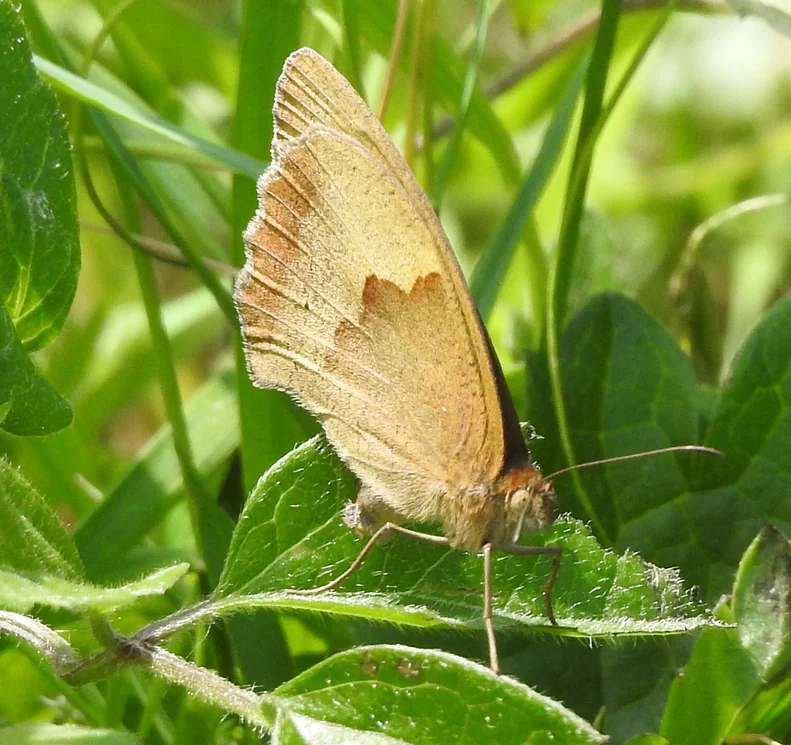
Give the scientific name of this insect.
Maniola jurtina
